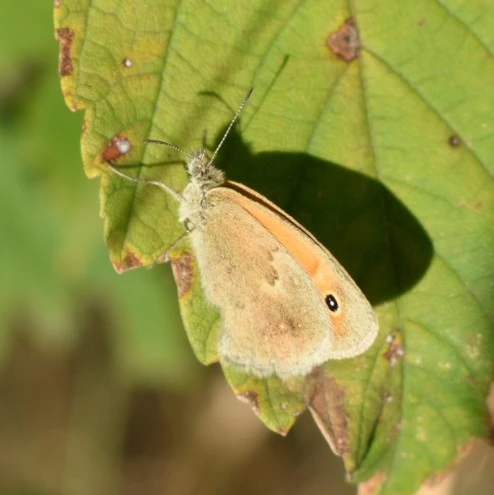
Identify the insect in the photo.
Coenonympha pamphilus
